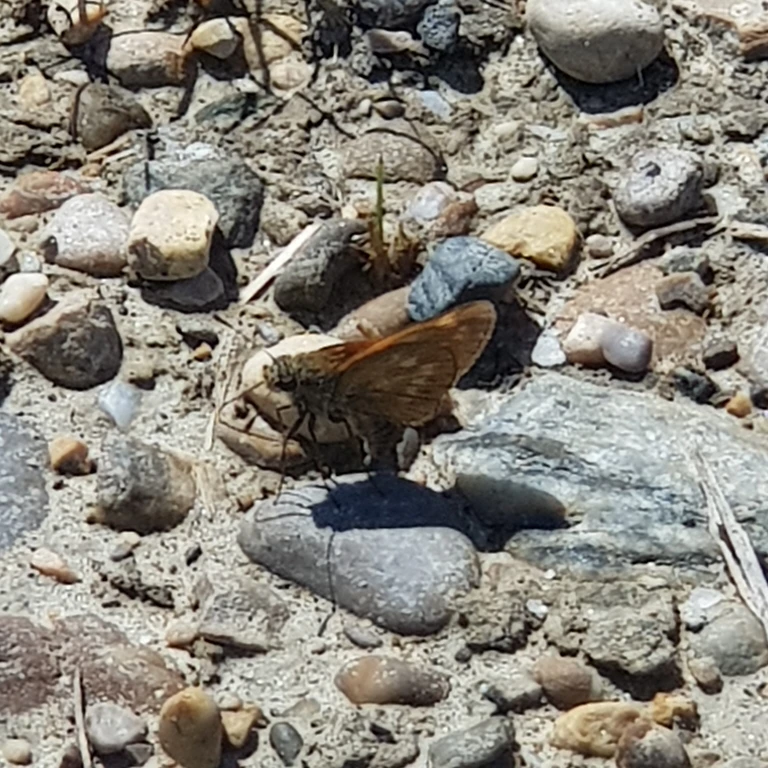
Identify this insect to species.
Ochlodes sylvanus (also Ochlodes venata)
